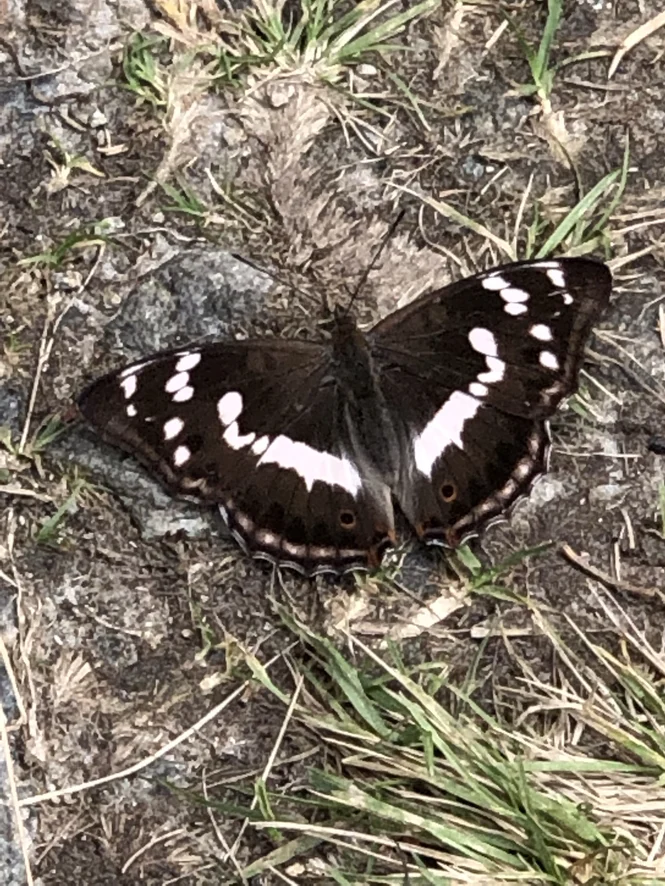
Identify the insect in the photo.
Apatura iris
